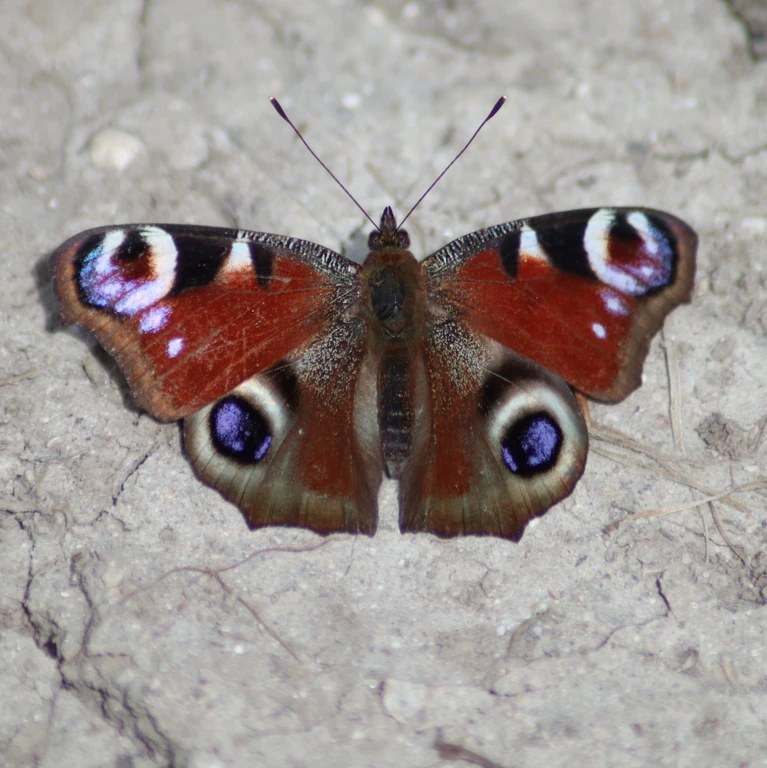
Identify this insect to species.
Aglais io
